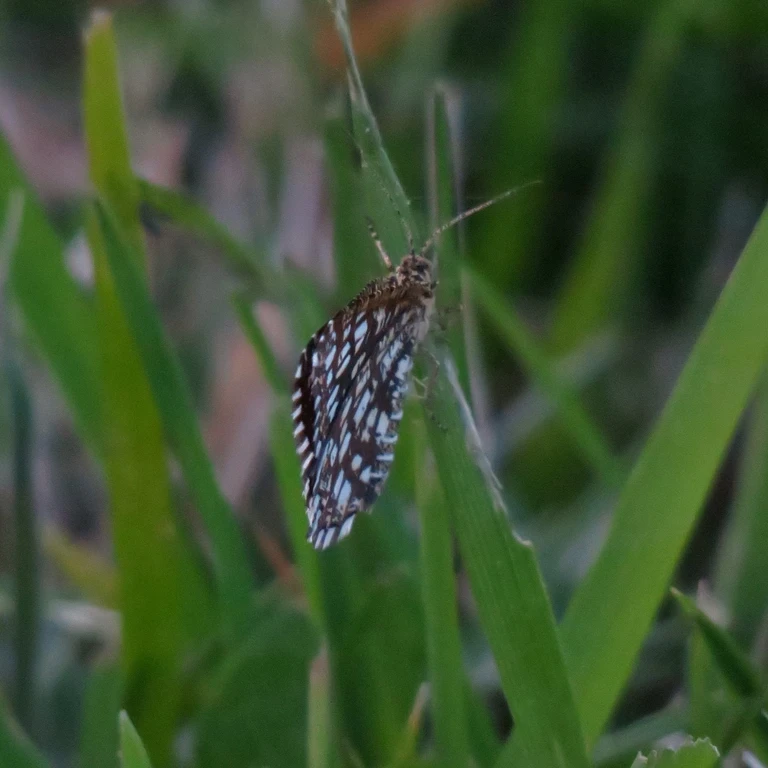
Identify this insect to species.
Chiasmia clathrata
